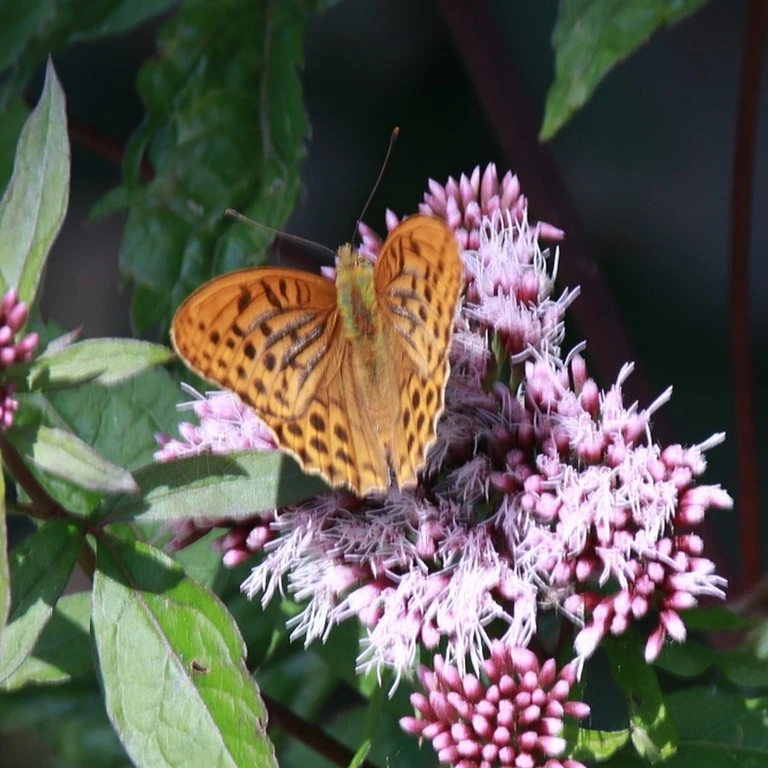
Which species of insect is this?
Argynnis paphia
